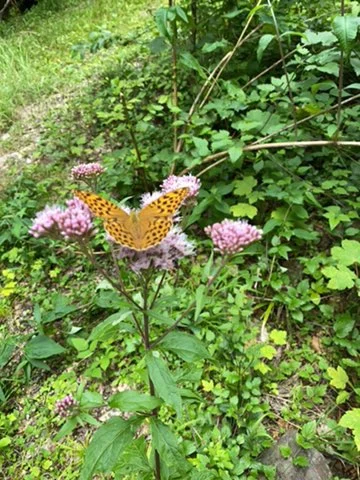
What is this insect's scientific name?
Argynnis paphia
